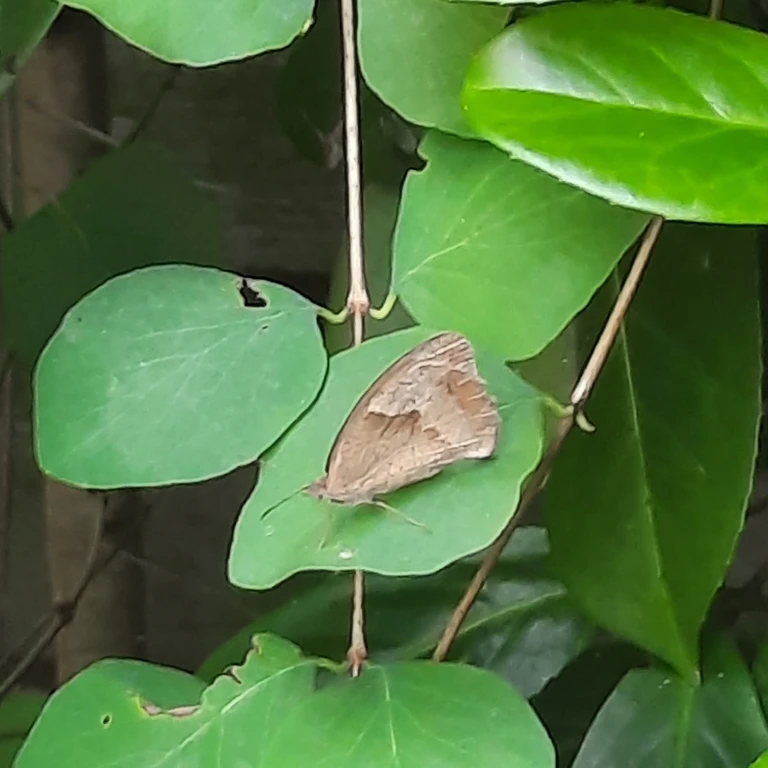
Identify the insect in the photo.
Maniola jurtina
